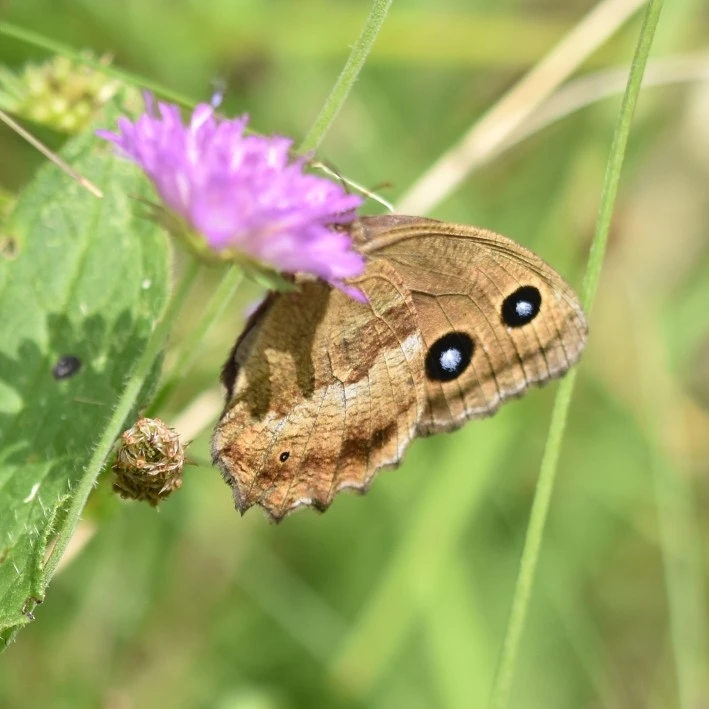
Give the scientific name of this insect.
Minois dryas
